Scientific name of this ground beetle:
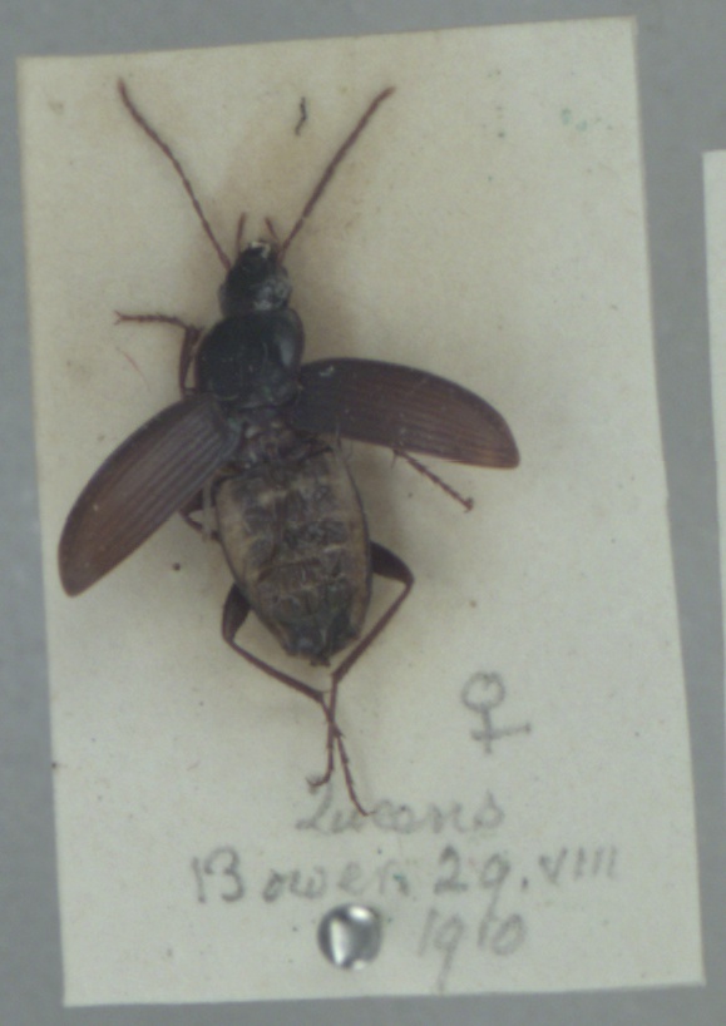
Calathus rotundicollis
